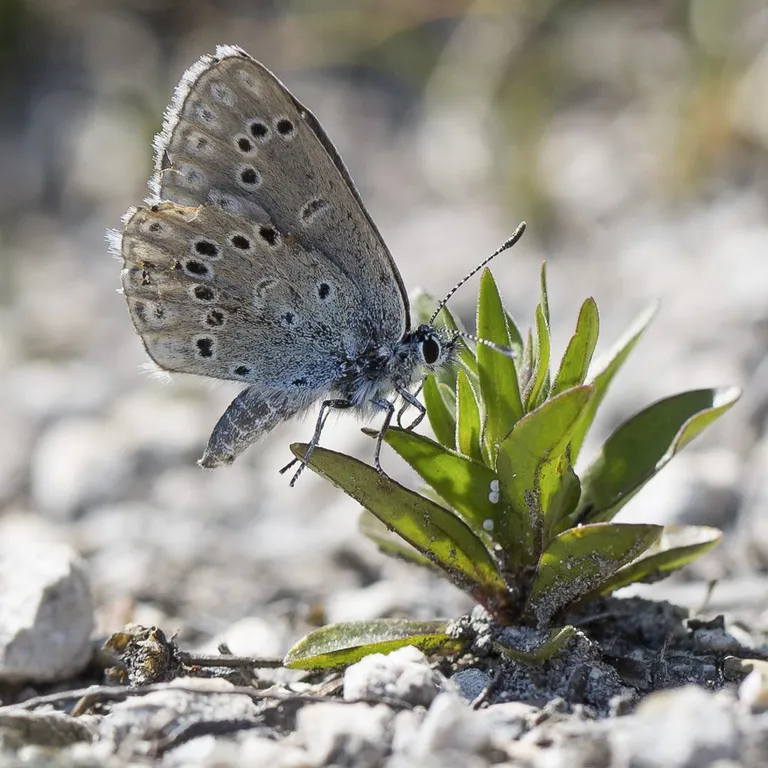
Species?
Phengaris alcon/rebeli
